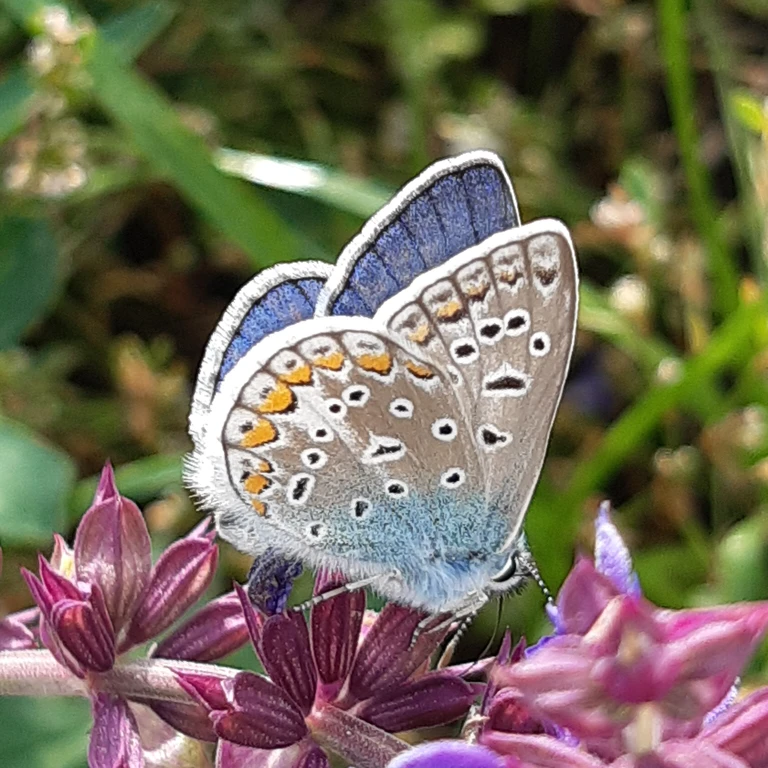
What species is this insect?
Polyommatus icarus
